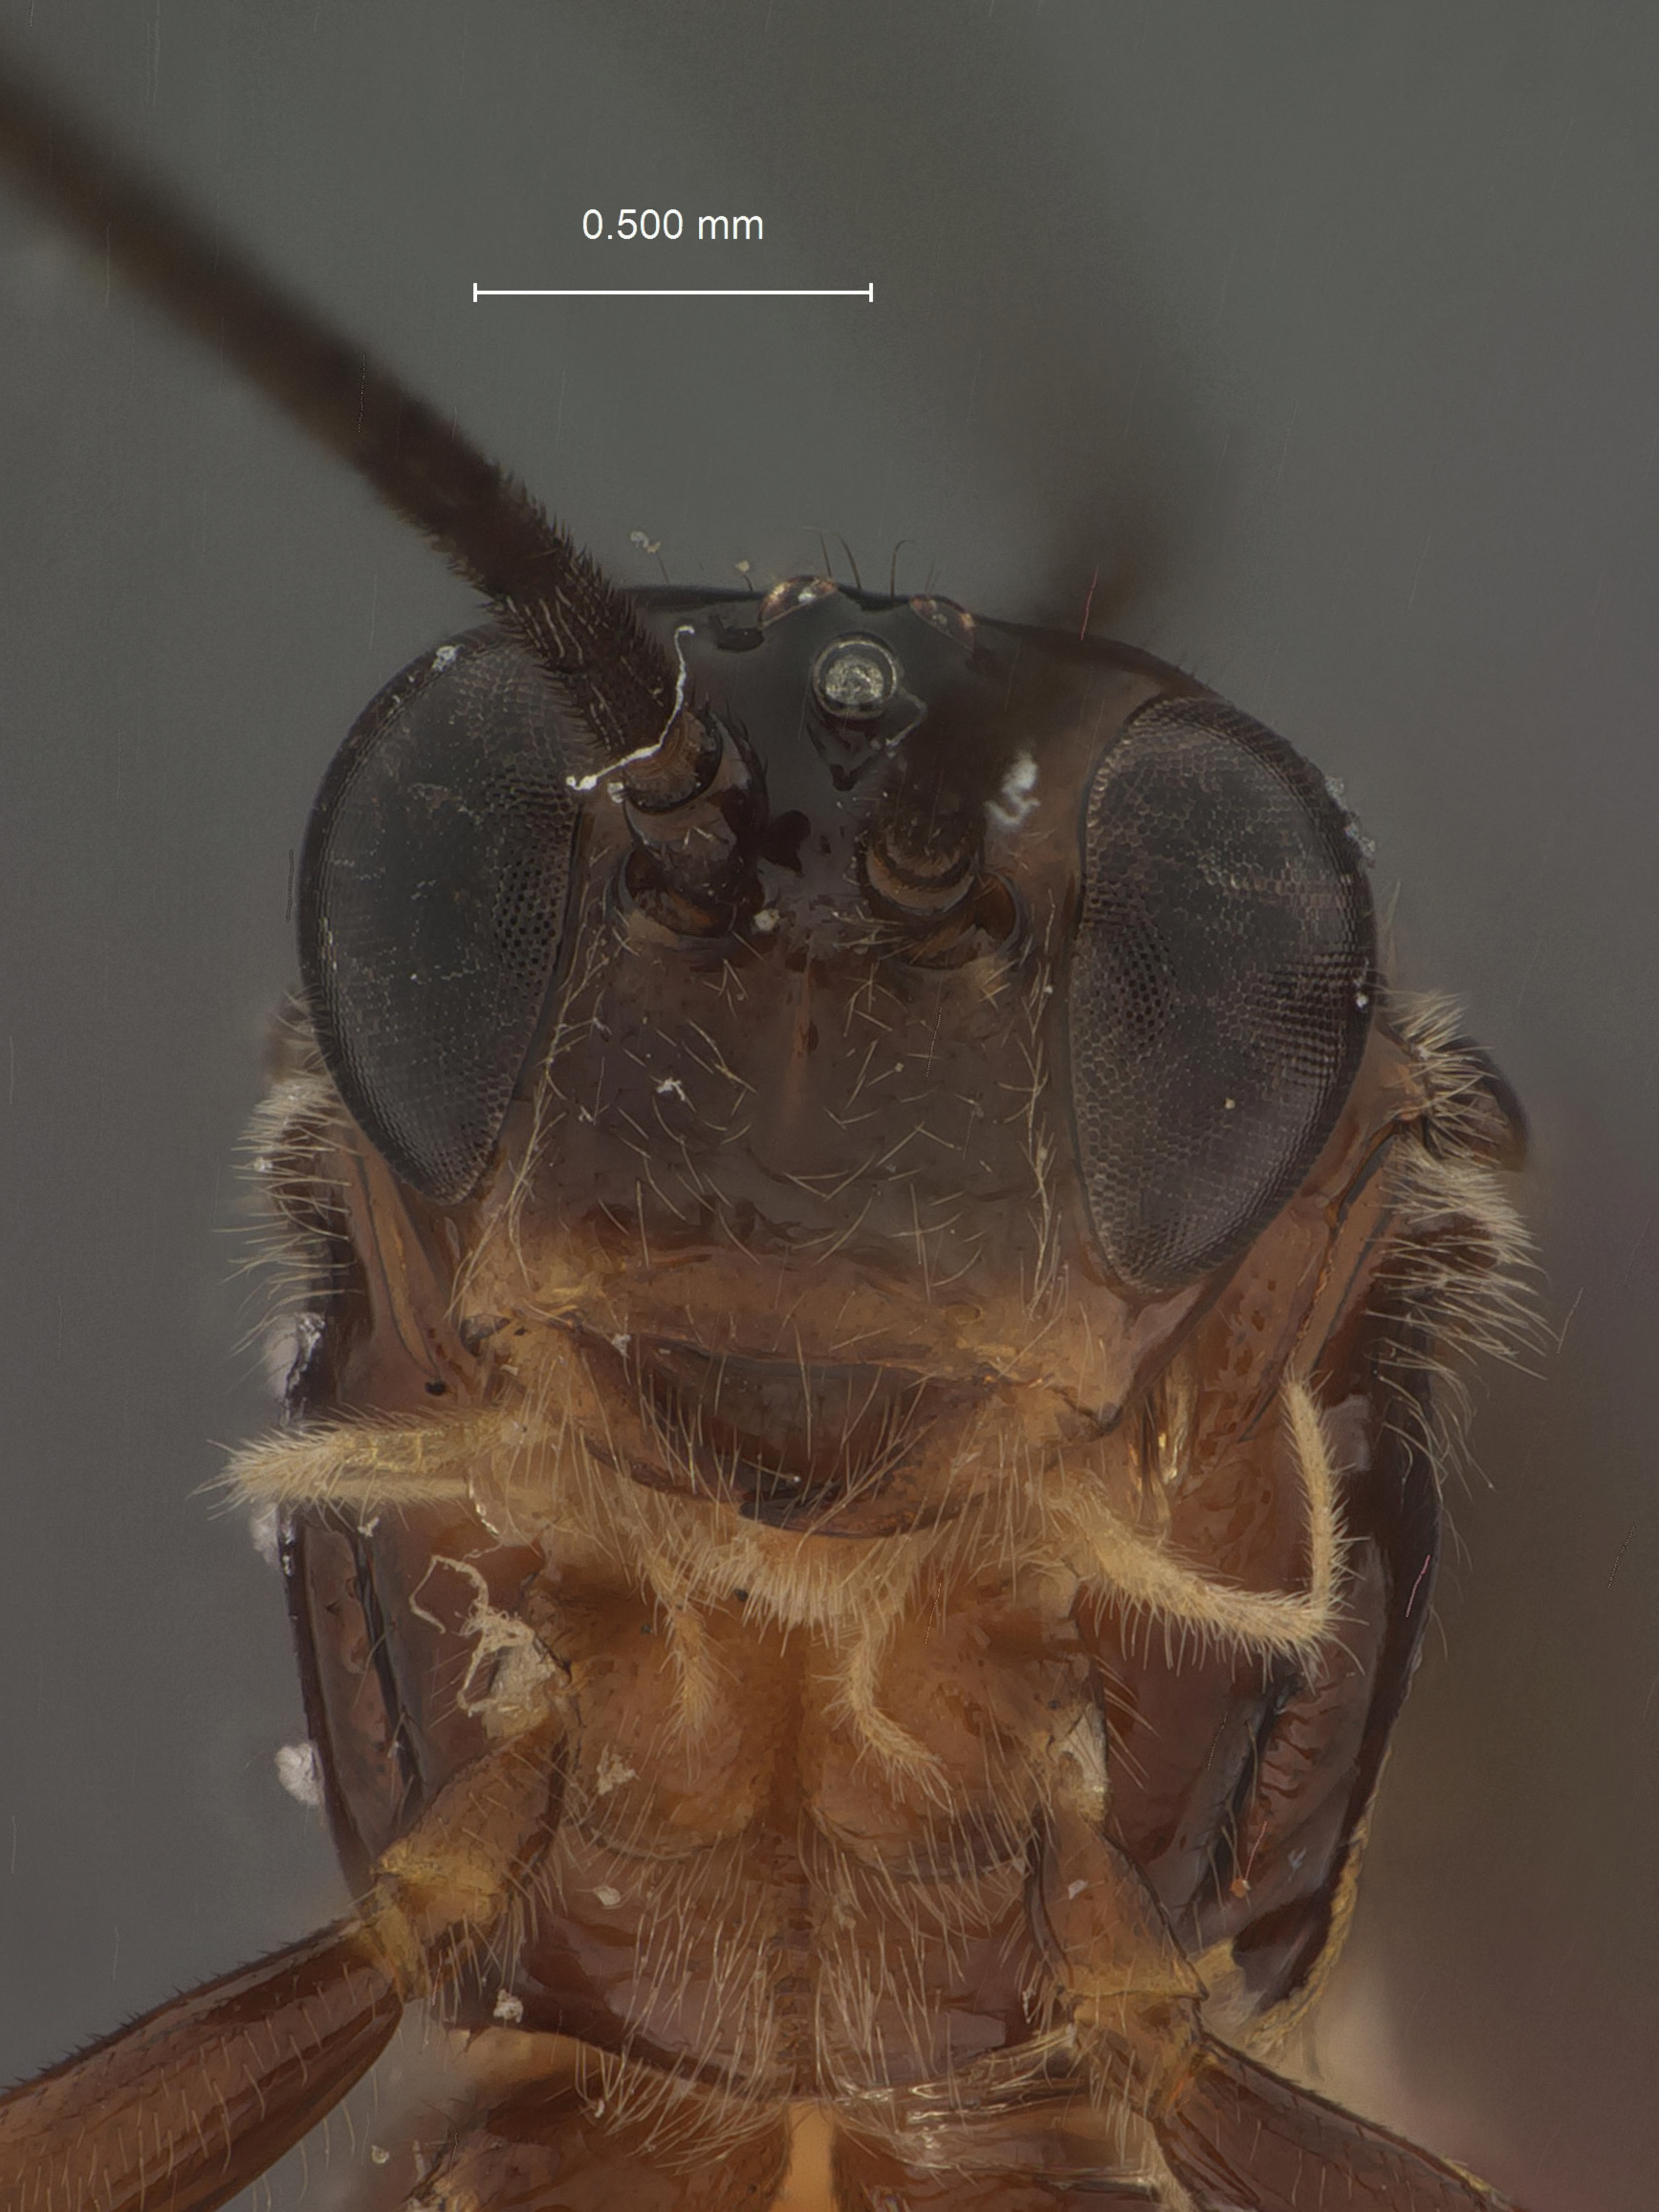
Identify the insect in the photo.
Opius divergens
